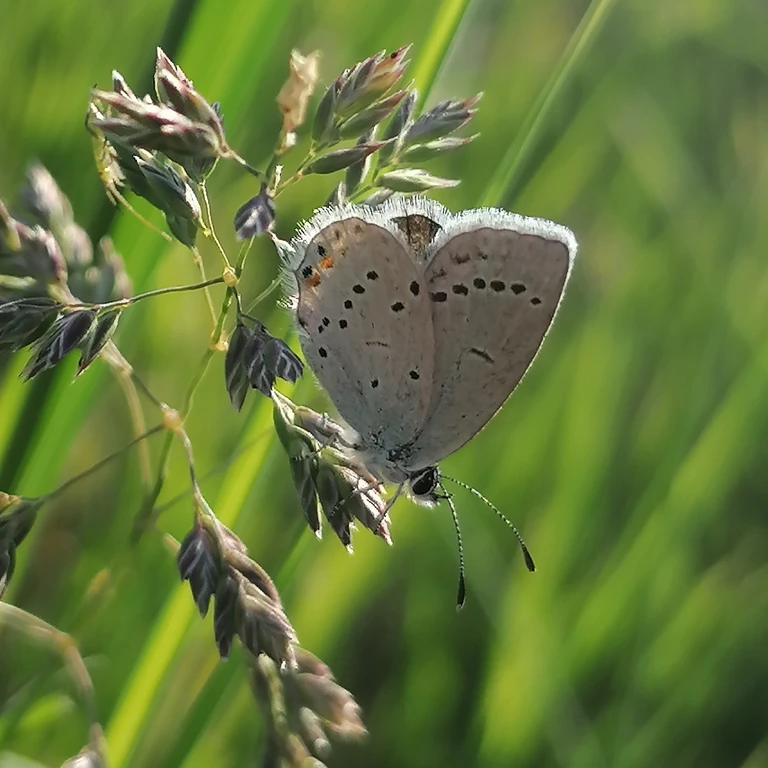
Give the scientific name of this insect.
Cupido argiades (also Elkalyce argiades)
